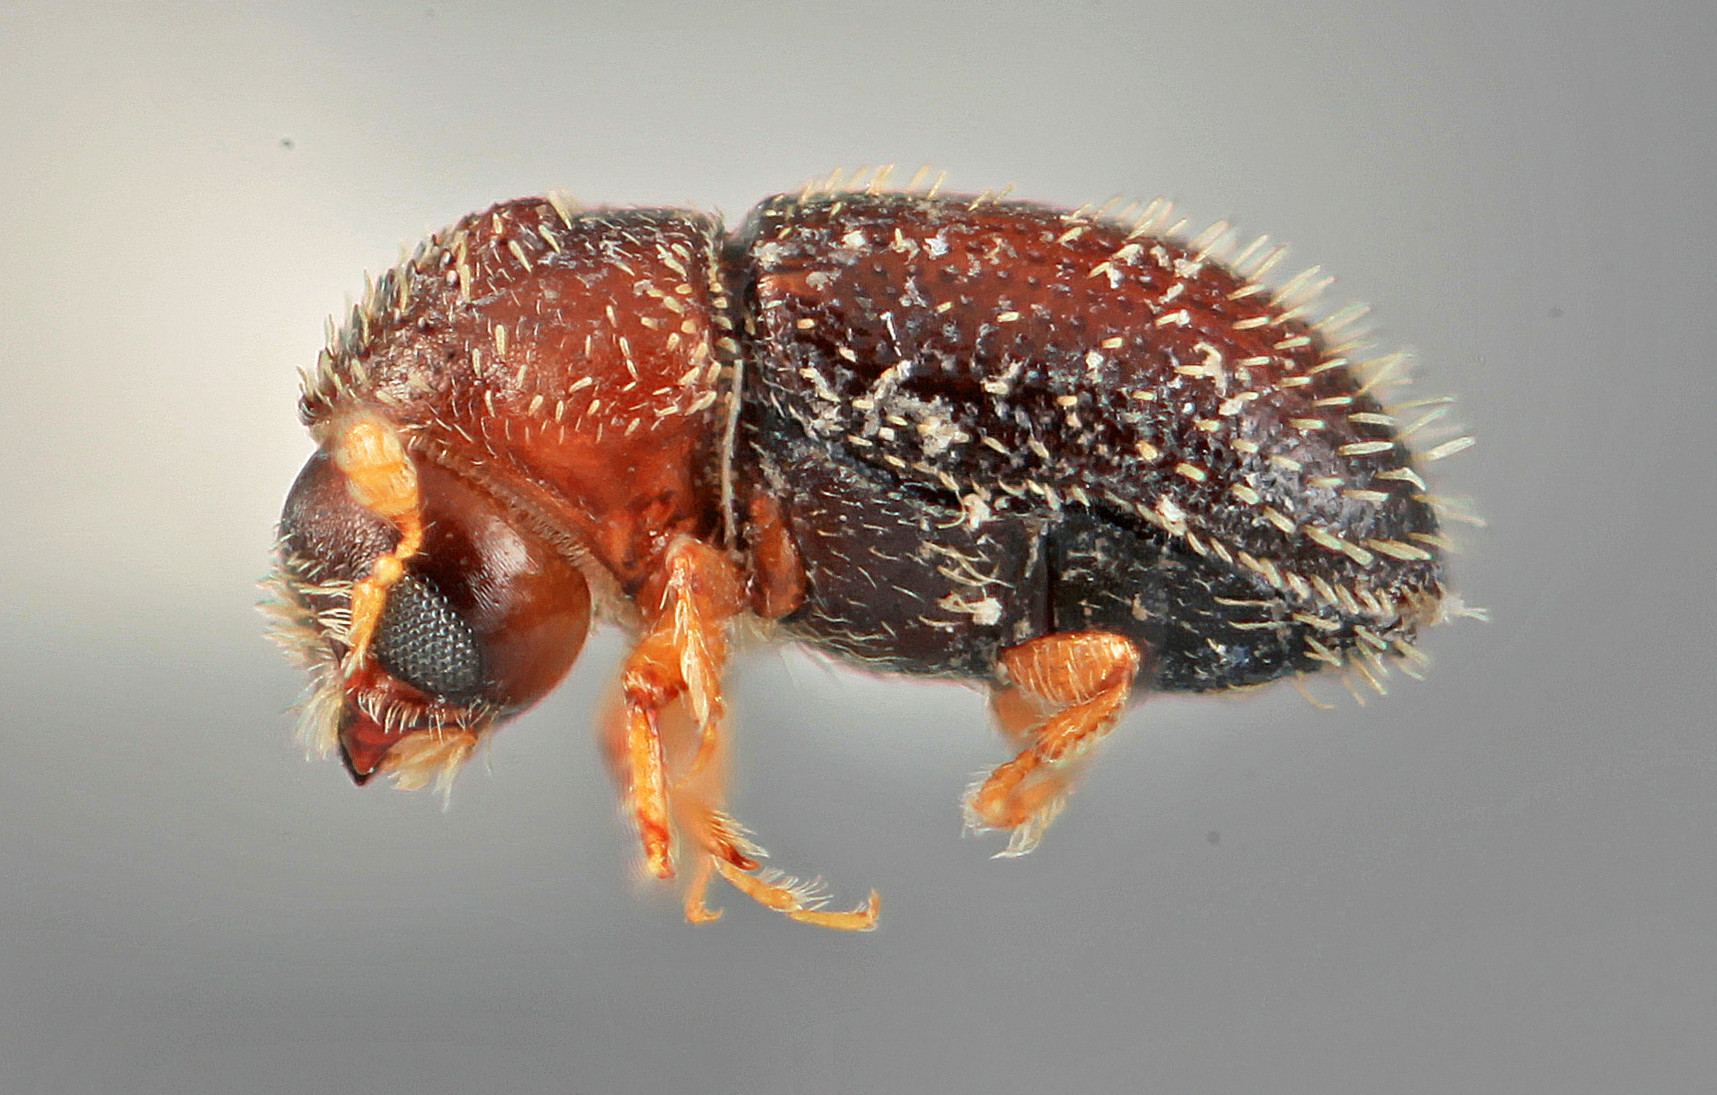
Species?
Pseudothysanoes peniculus
